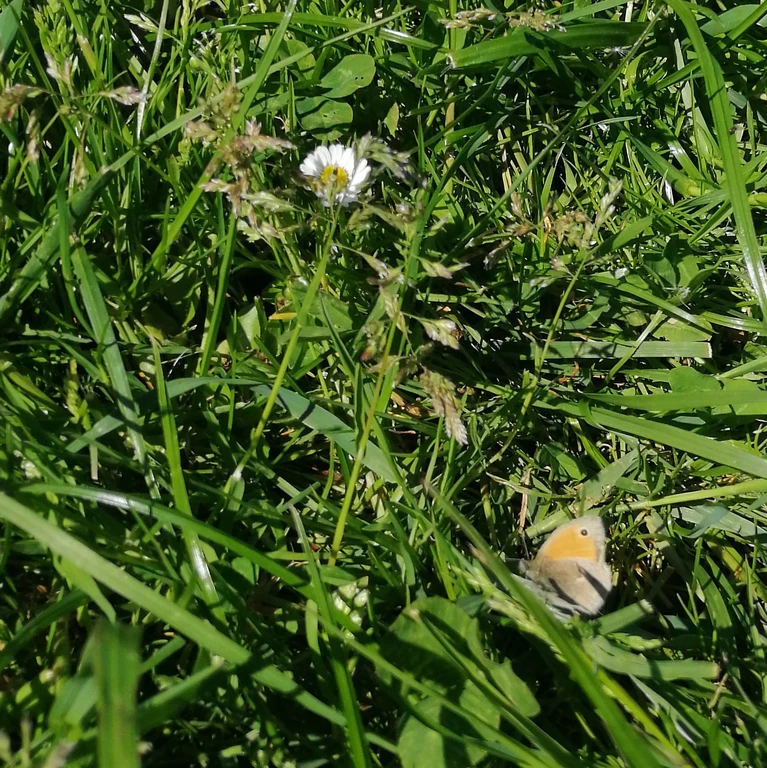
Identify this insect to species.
Coenonympha pamphilus
